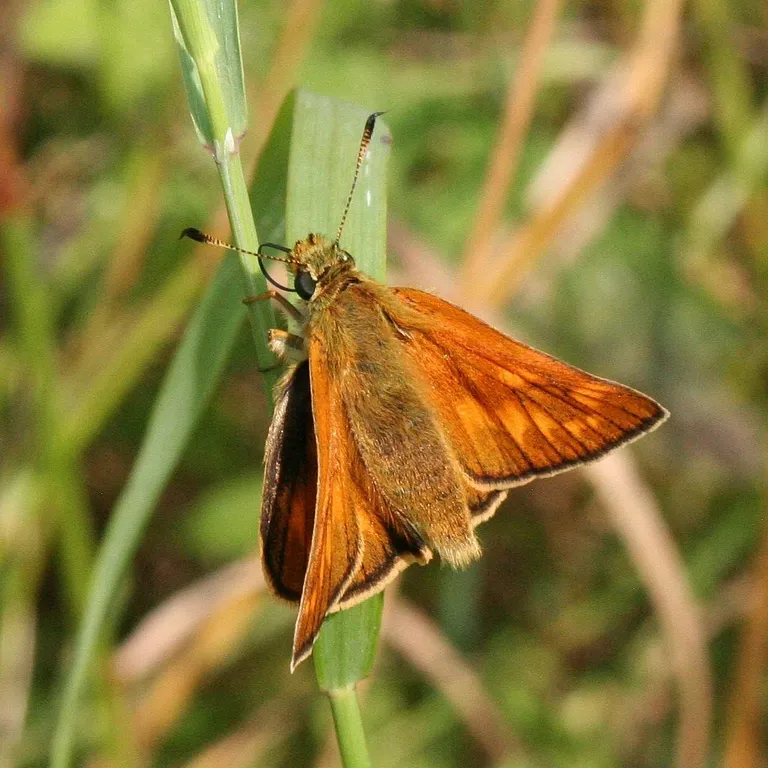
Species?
Ochlodes sylvanus (also Ochlodes venata)
